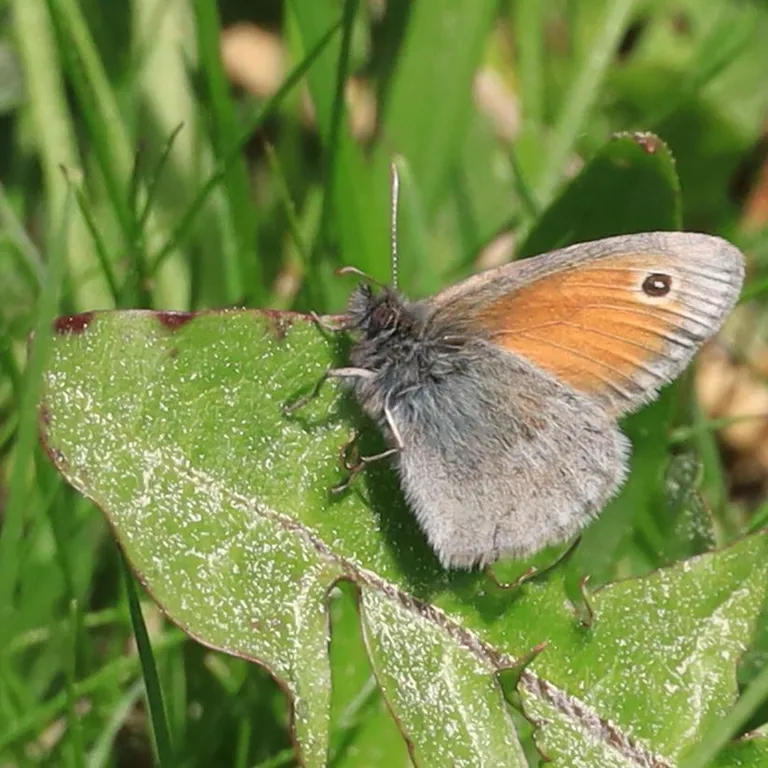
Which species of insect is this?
Coenonympha pamphilus
